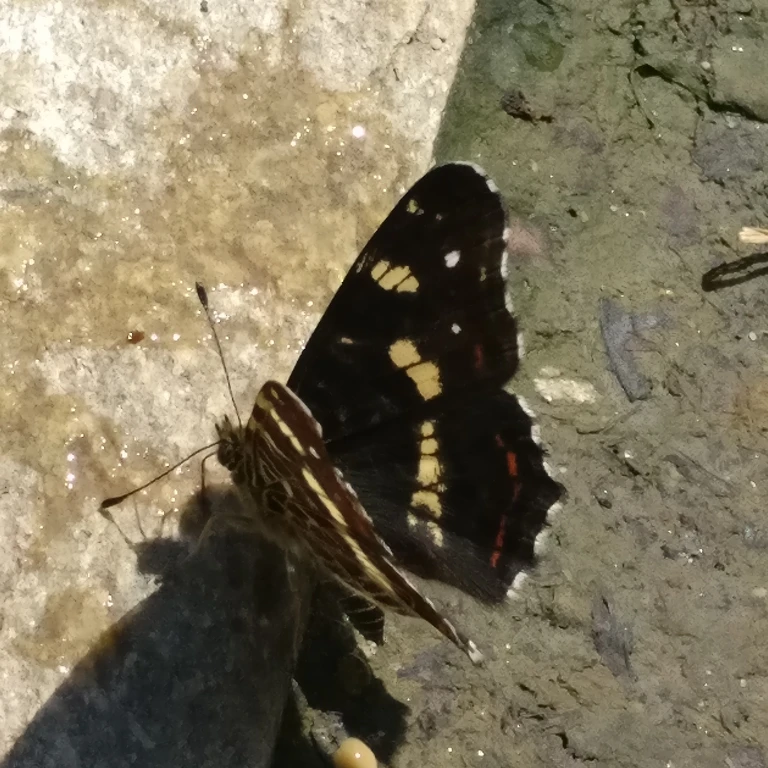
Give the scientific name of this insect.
Araschnia levana
